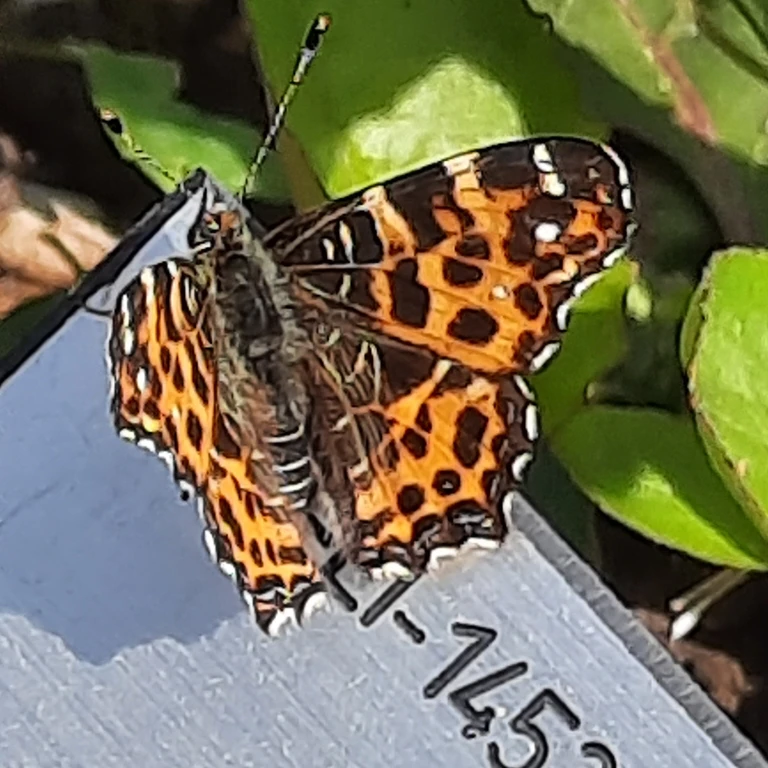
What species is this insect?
Araschnia levana
